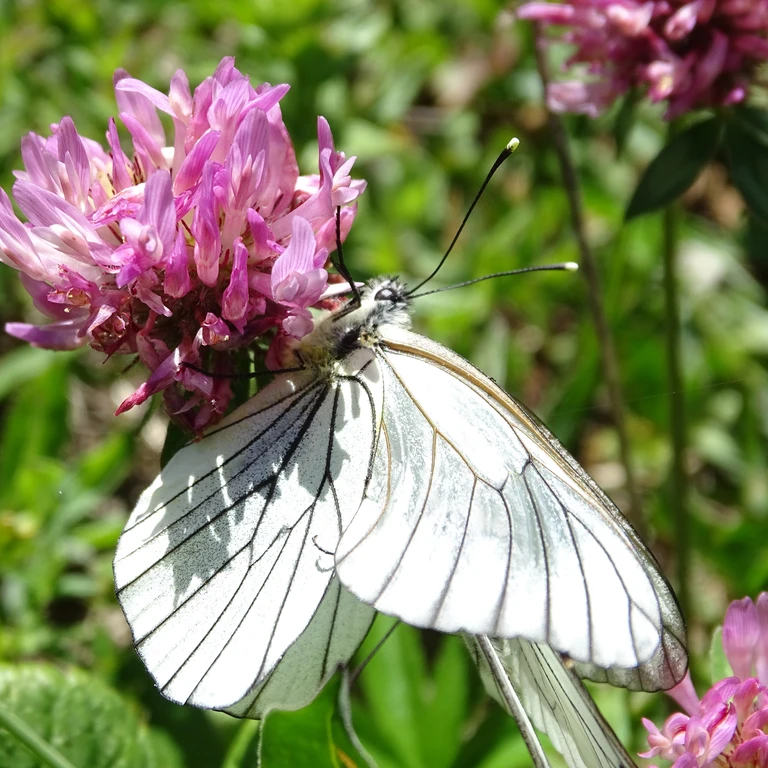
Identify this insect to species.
Aporia crataegi
